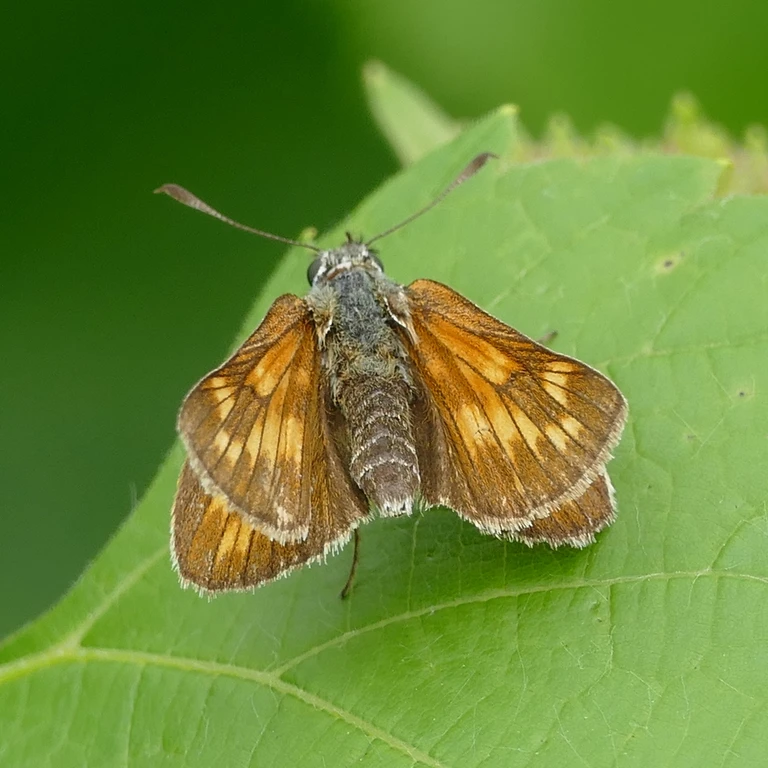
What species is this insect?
Ochlodes sylvanus (also Ochlodes venata)
